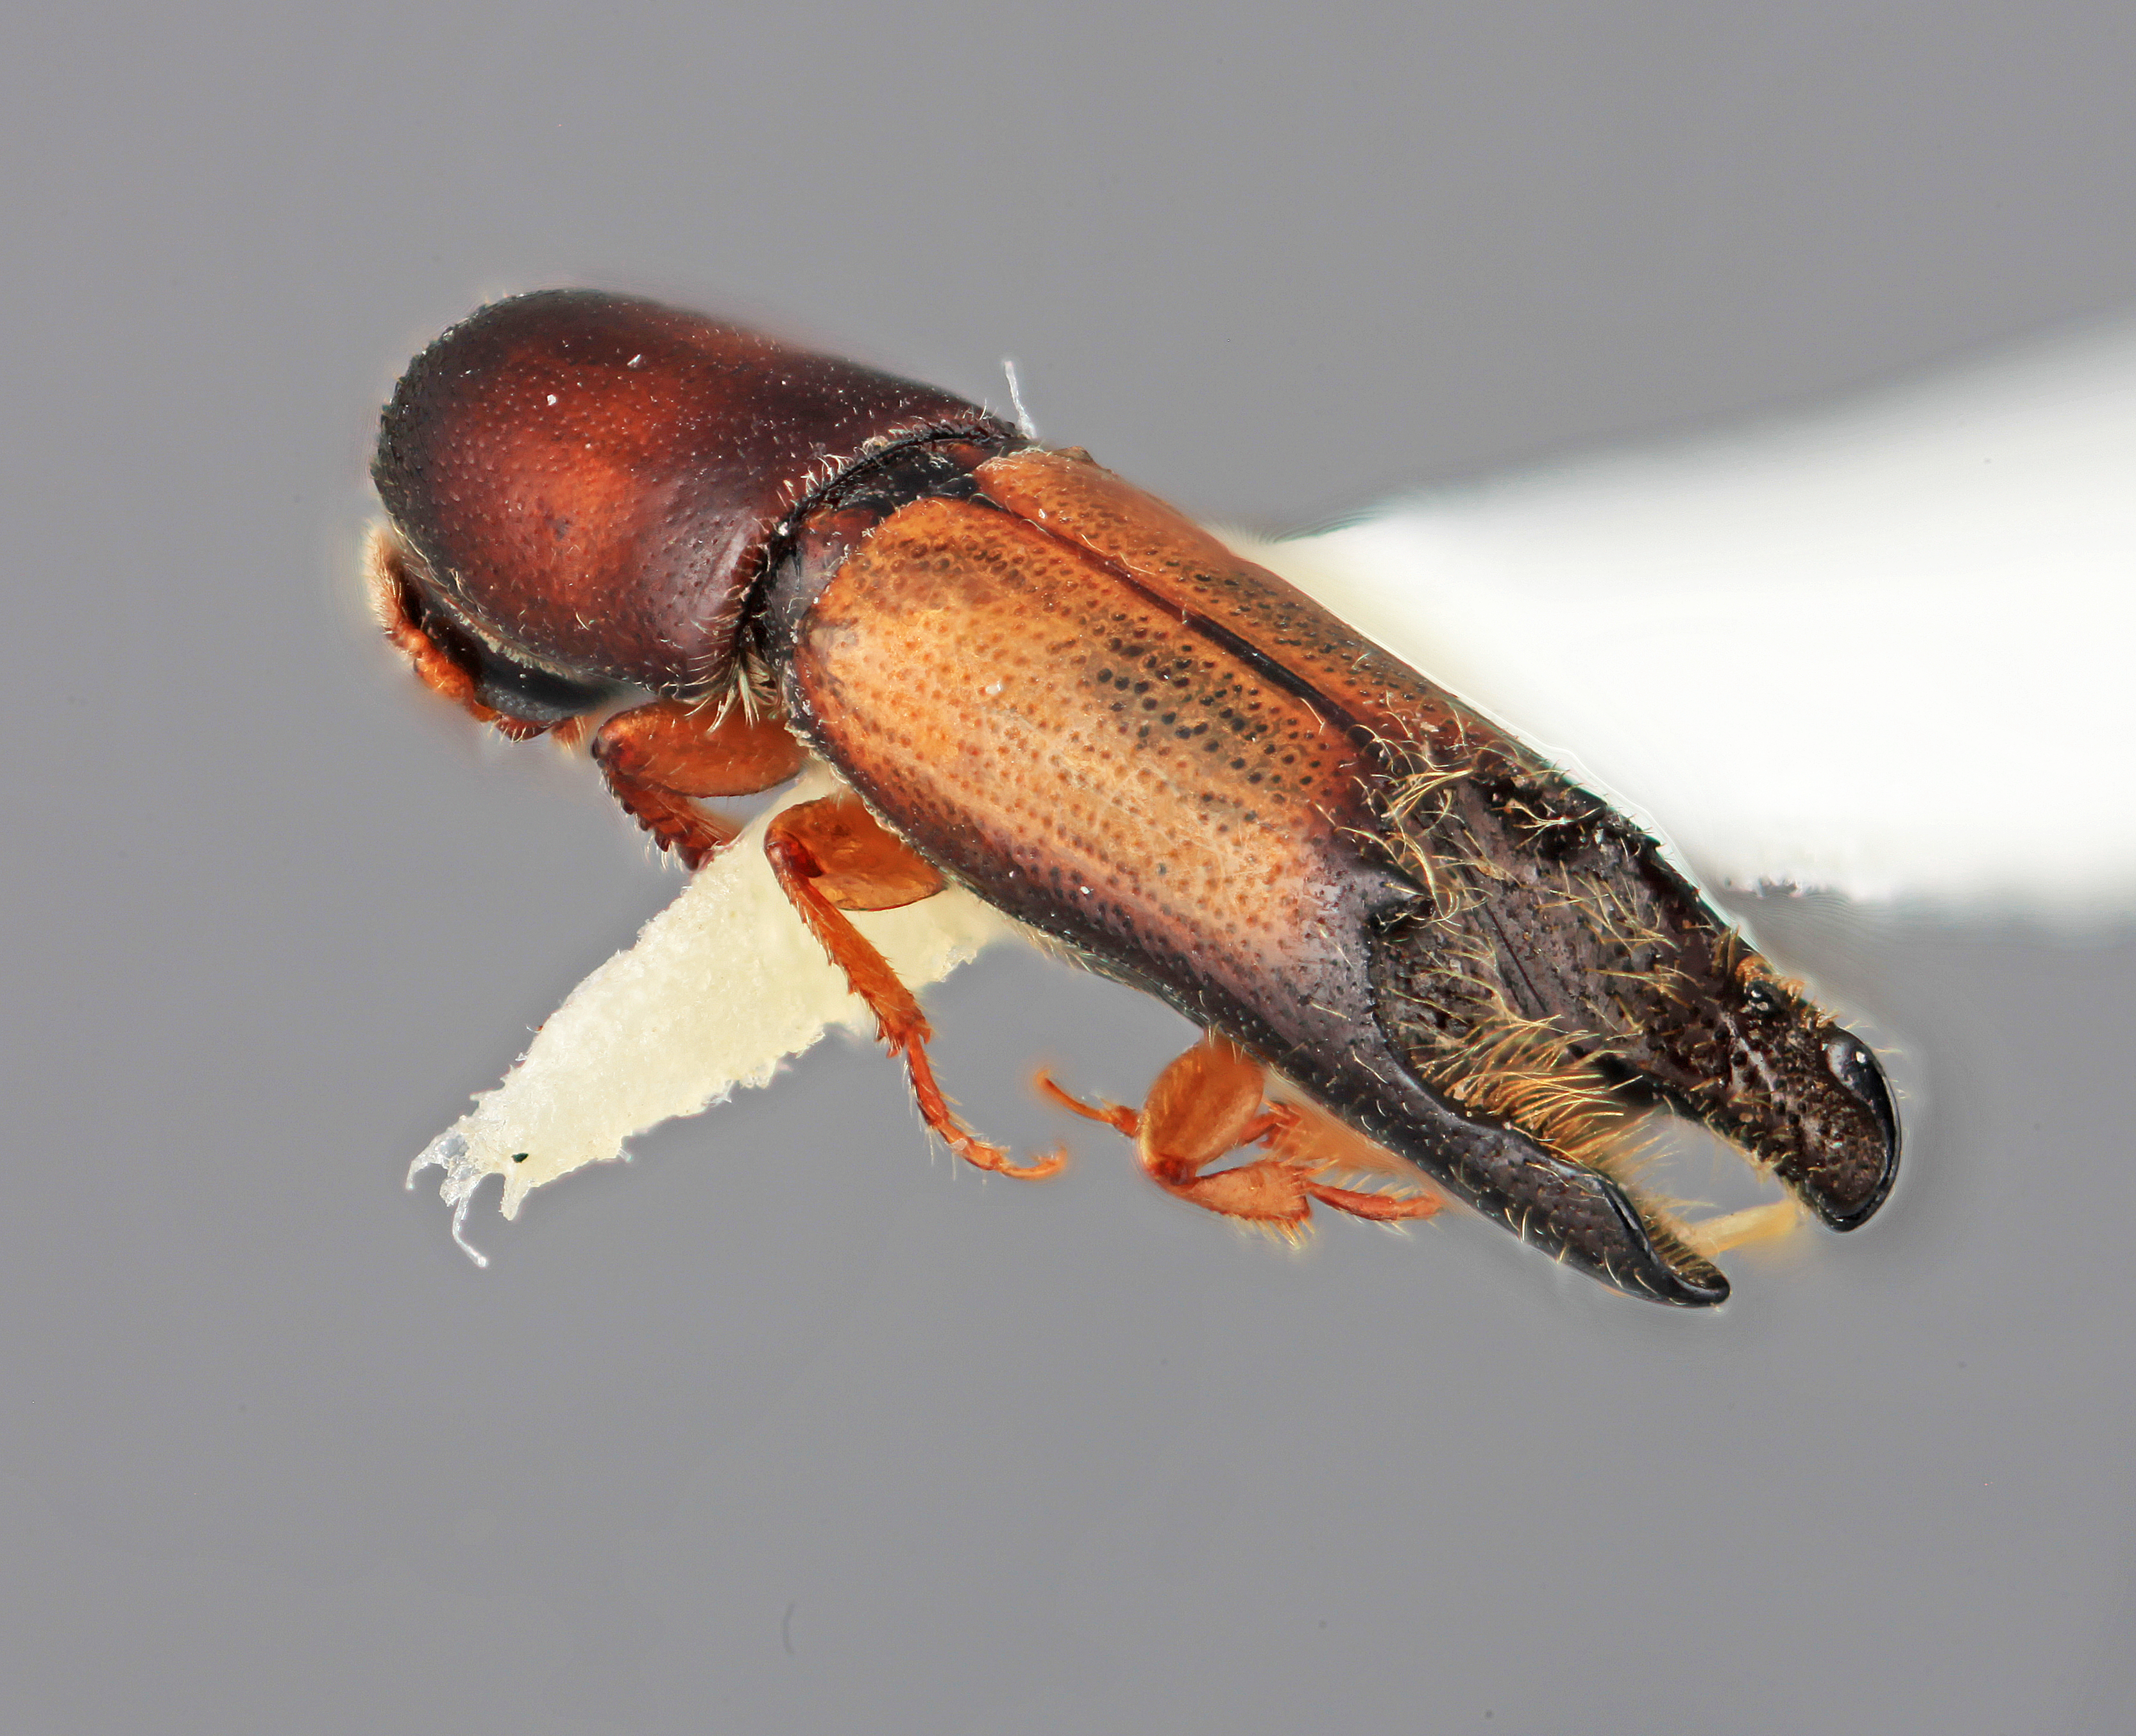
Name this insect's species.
Amphicranus attenuatus
